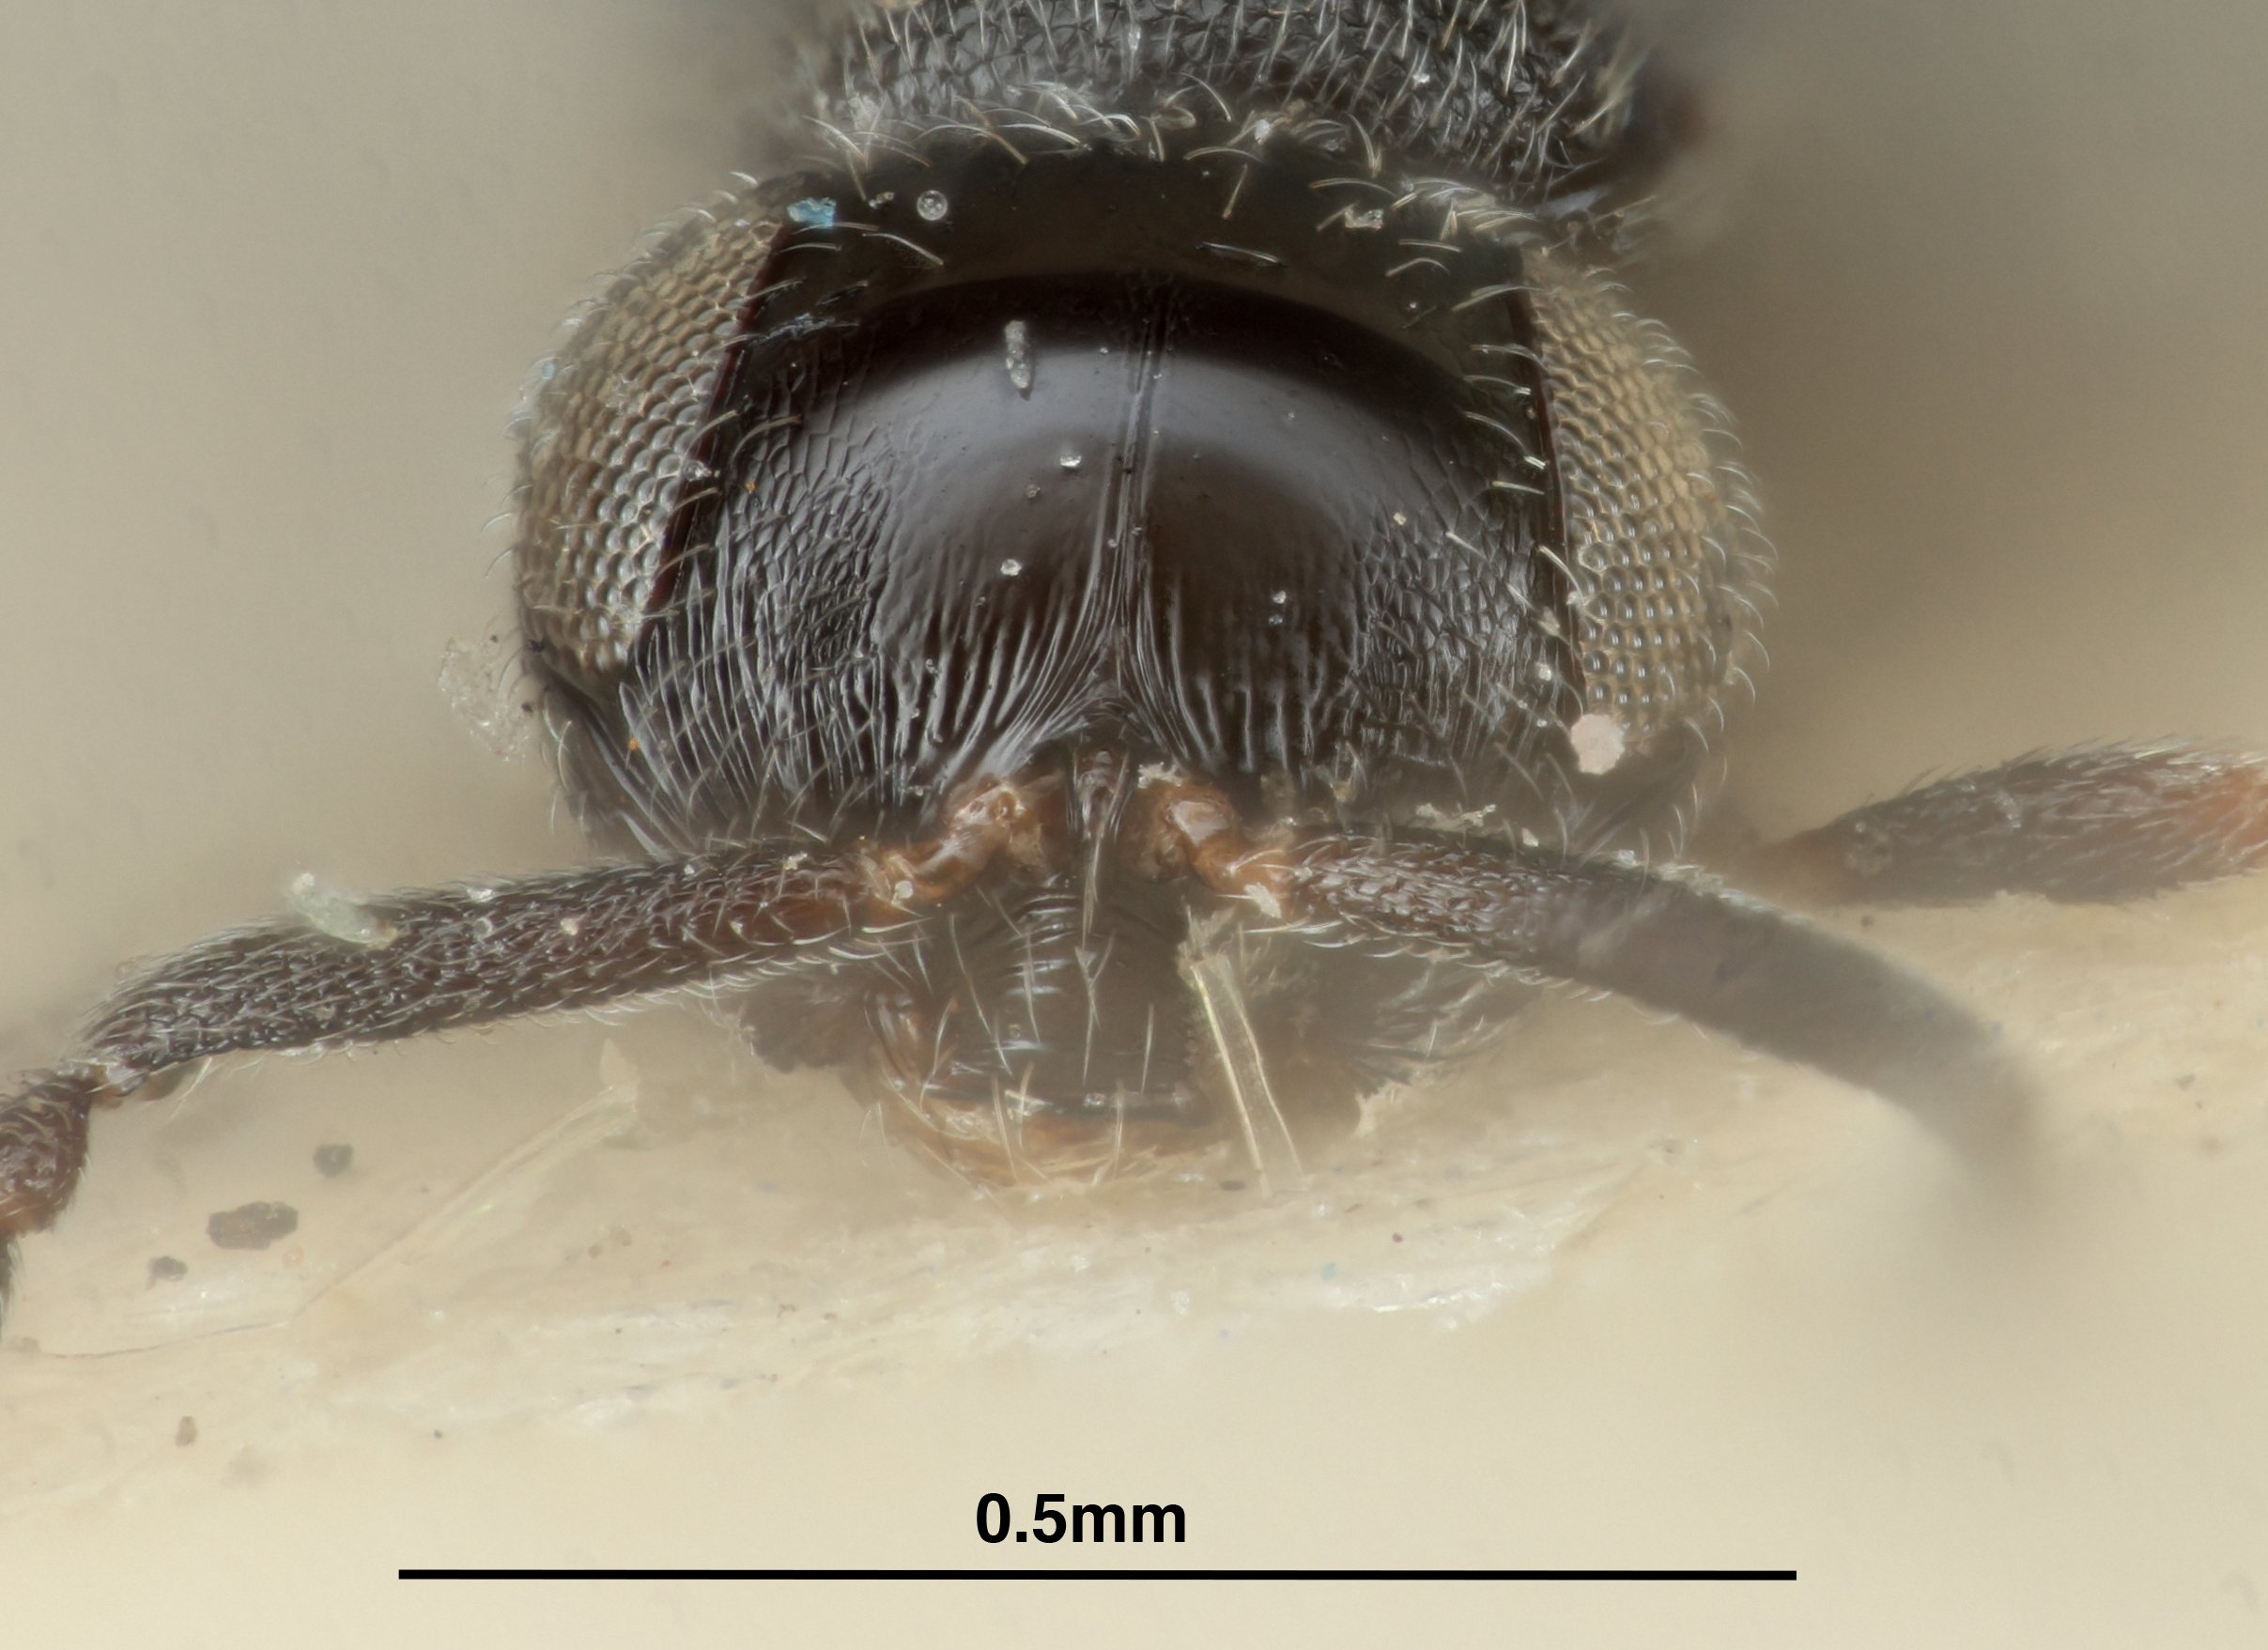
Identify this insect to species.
Trimorus exilis
